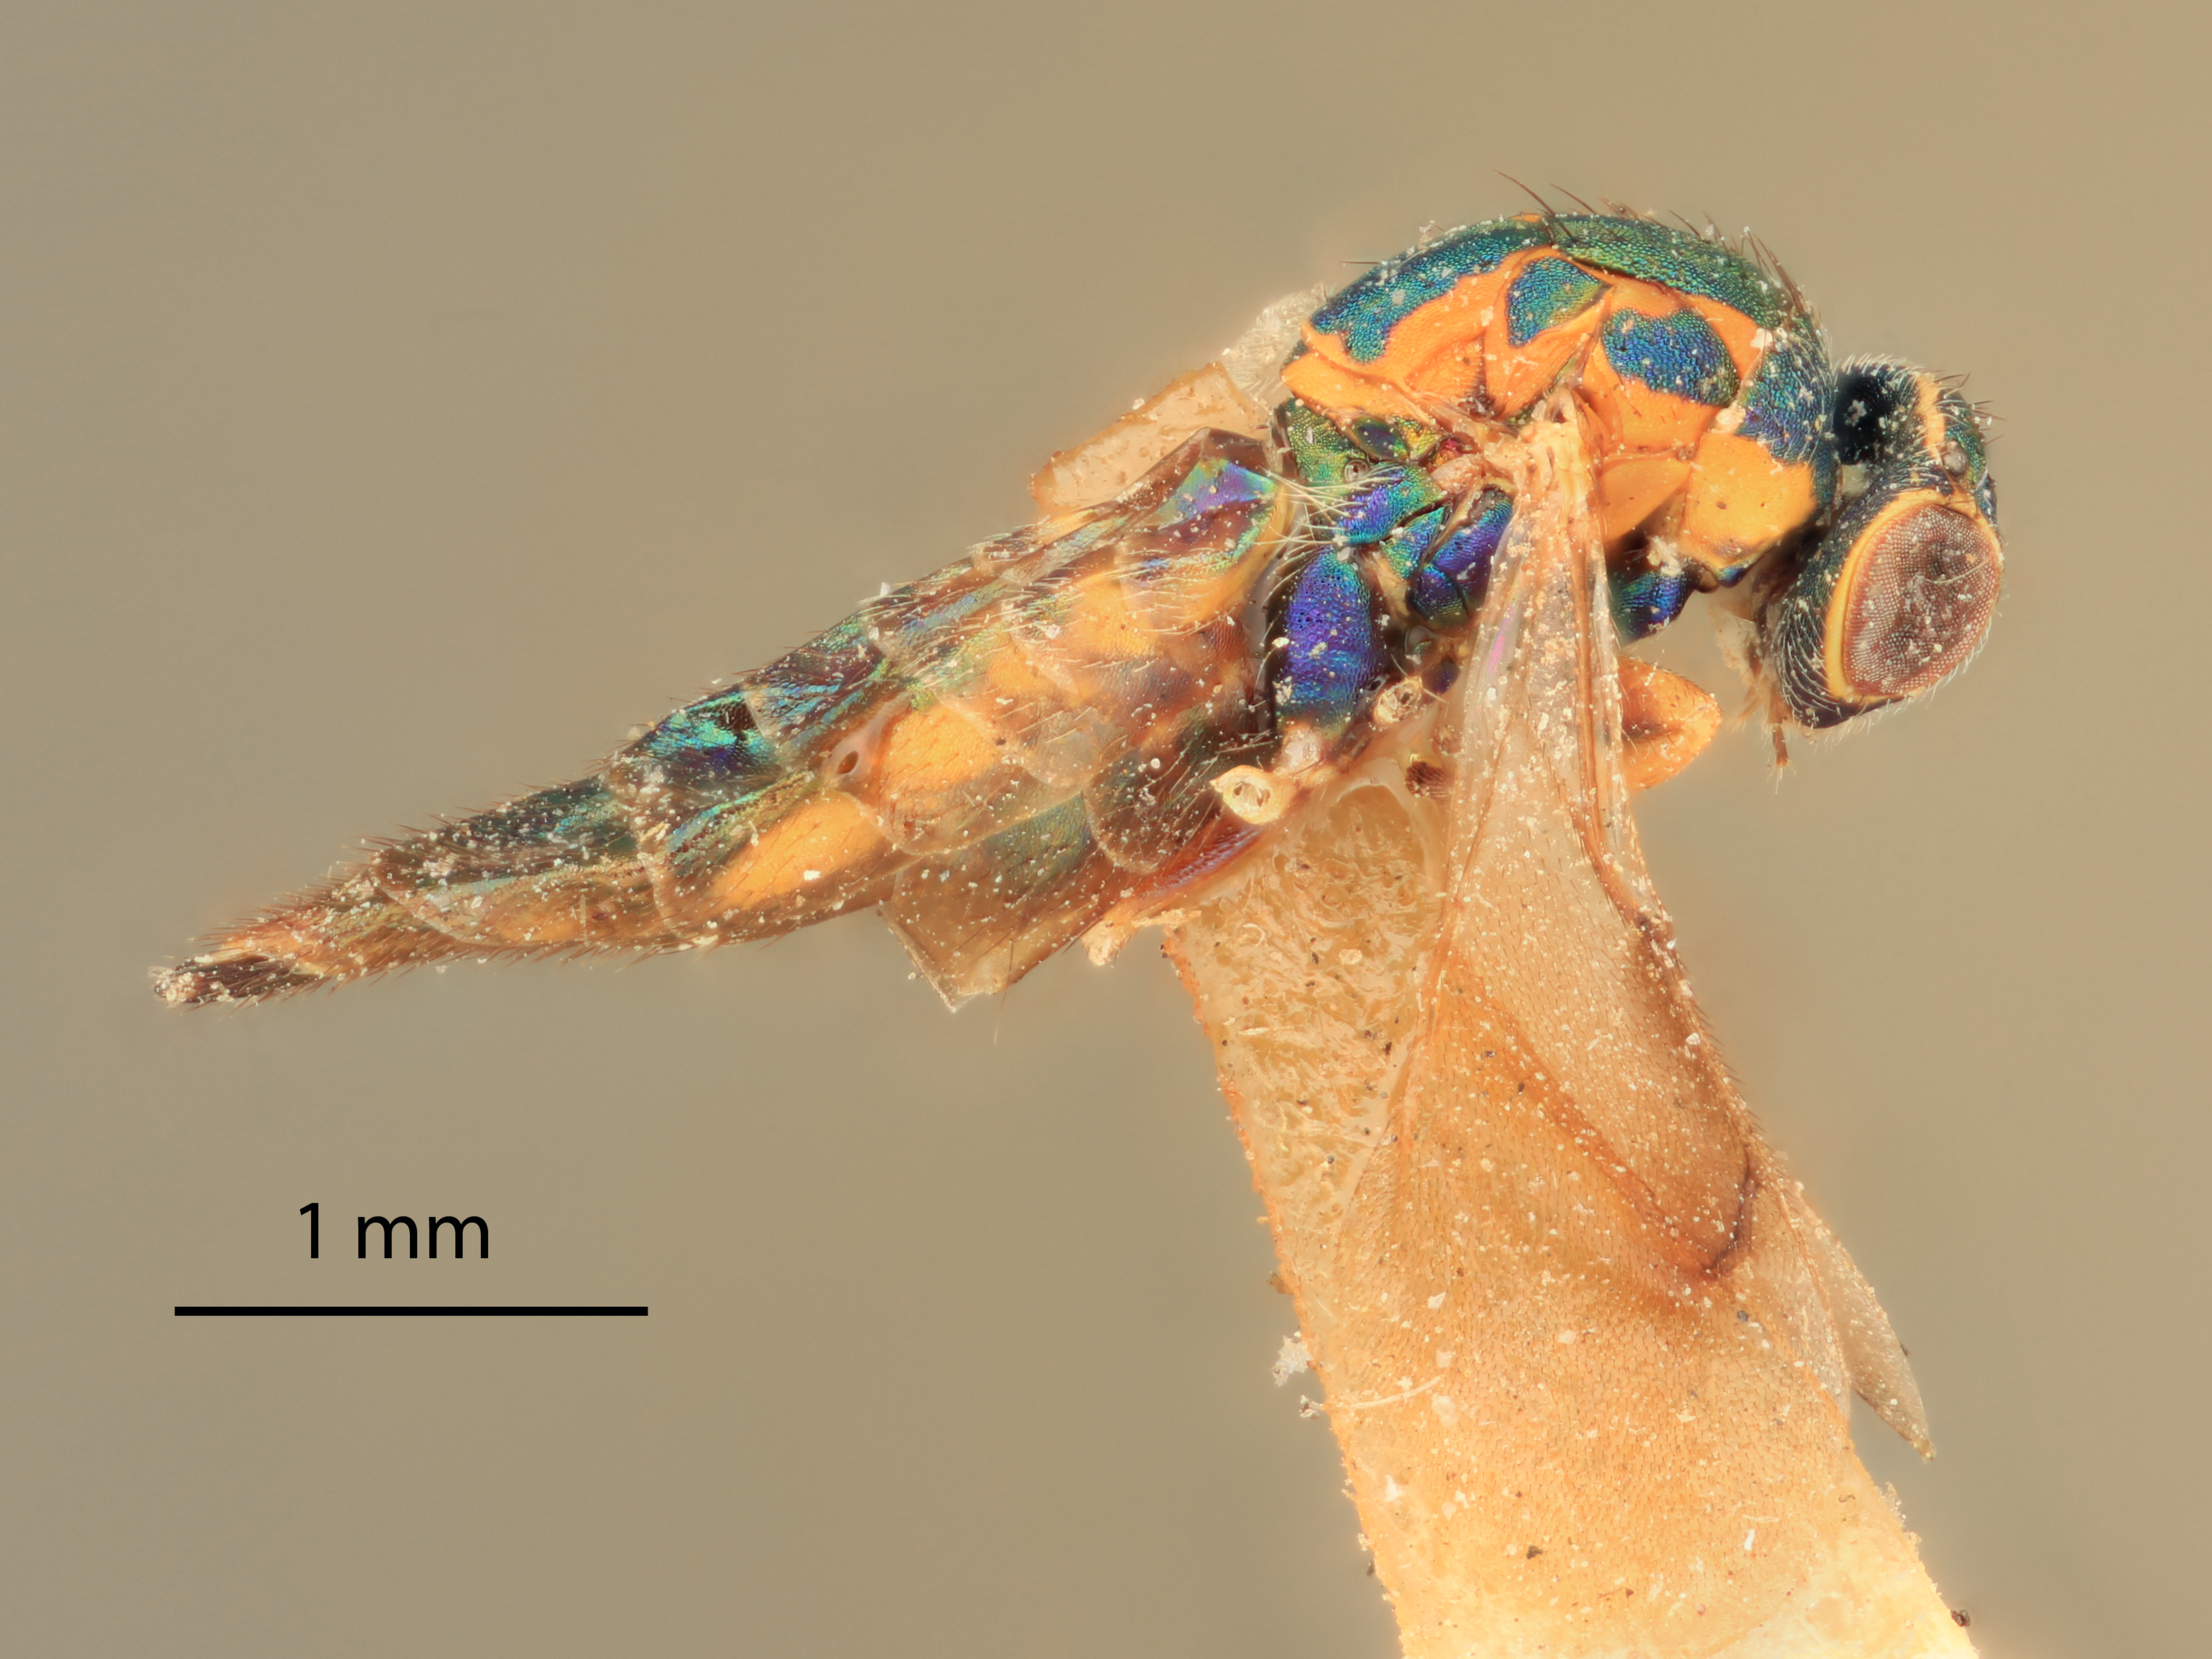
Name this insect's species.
Pseudolynx flavimaculatus
